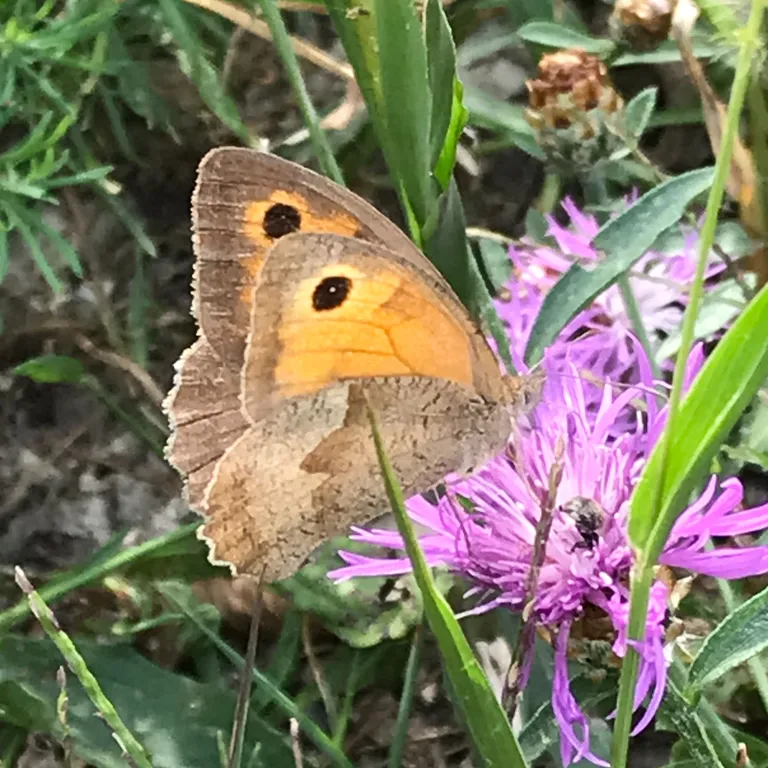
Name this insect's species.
Maniola jurtina
